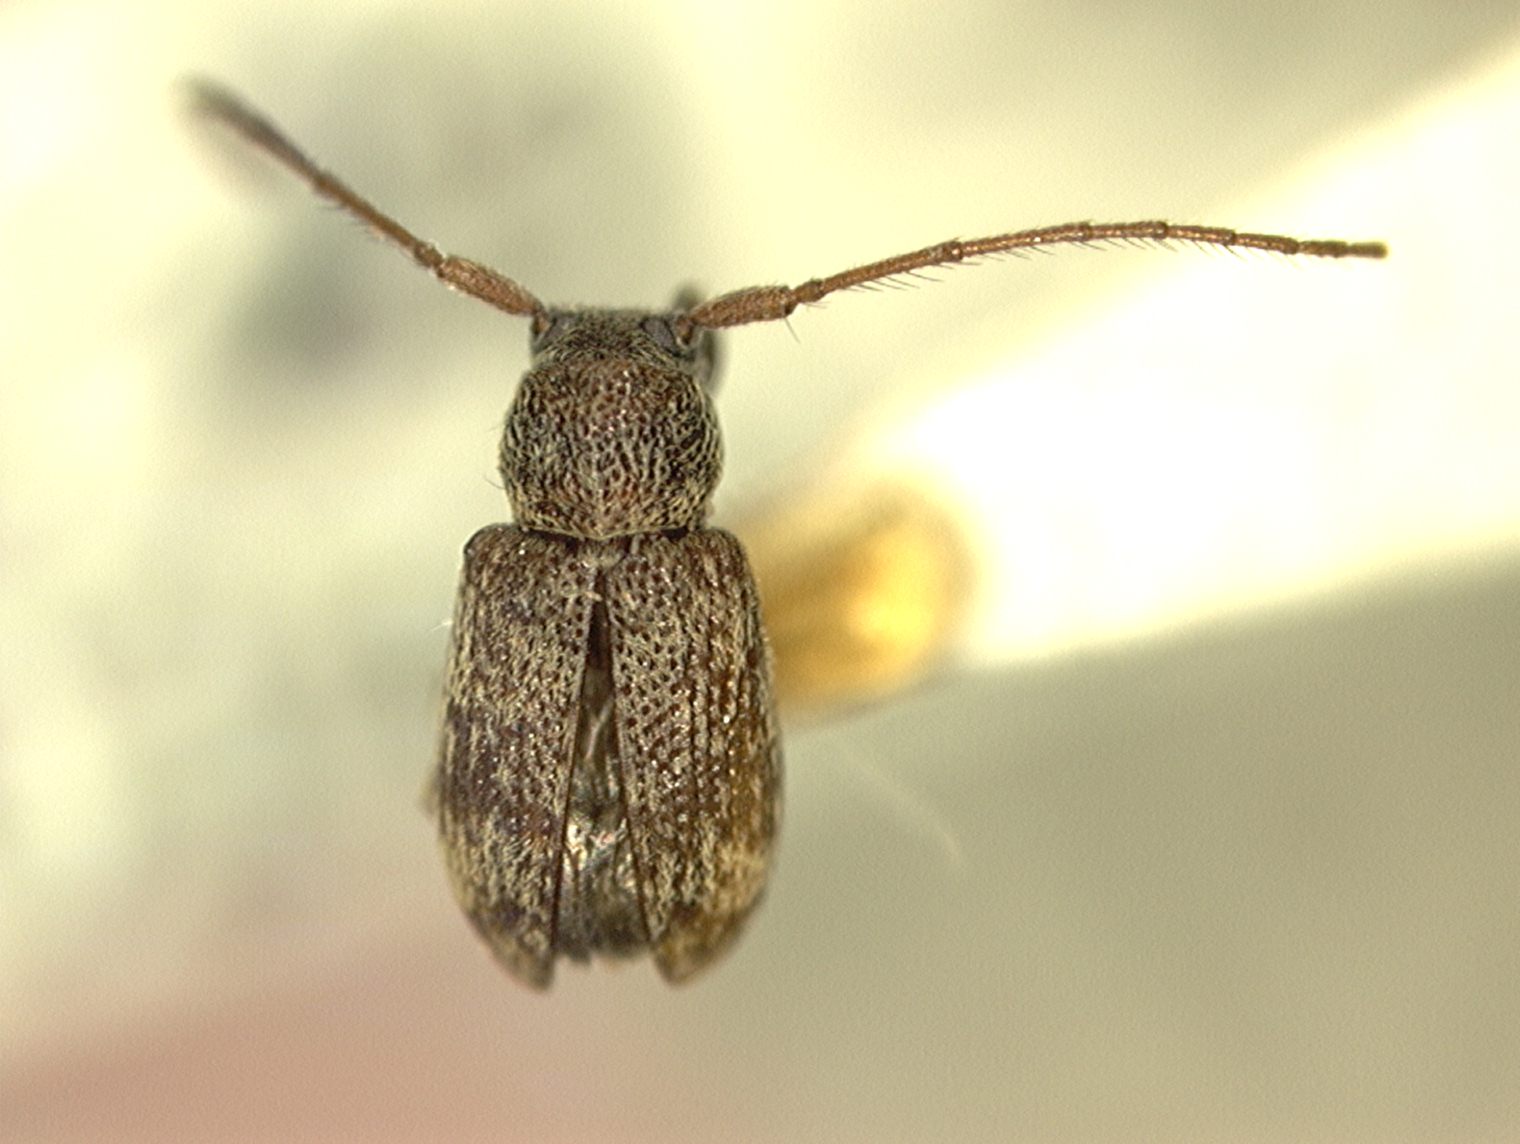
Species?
Paremeopodus tiliacei
